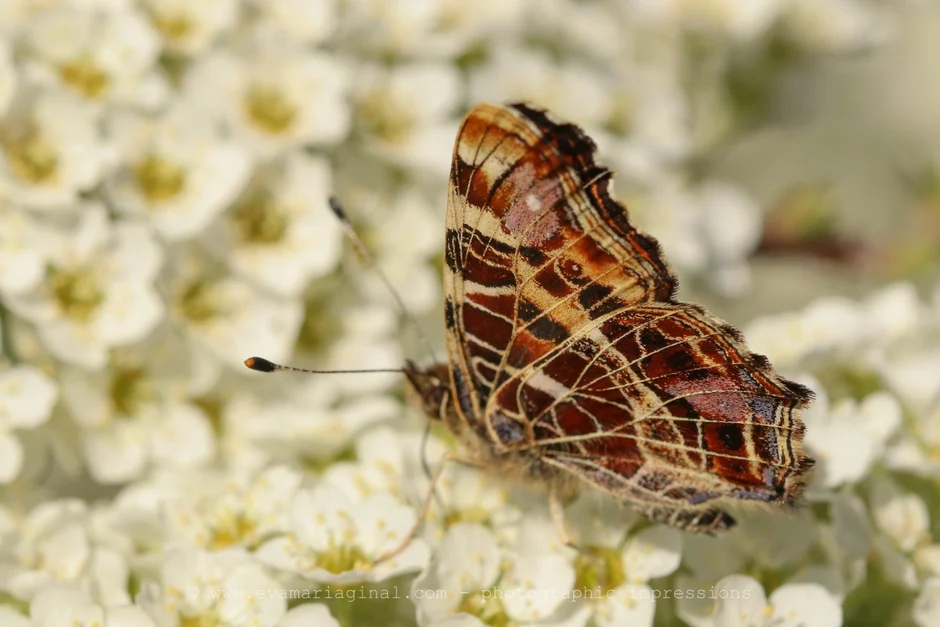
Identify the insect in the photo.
Araschnia levana
